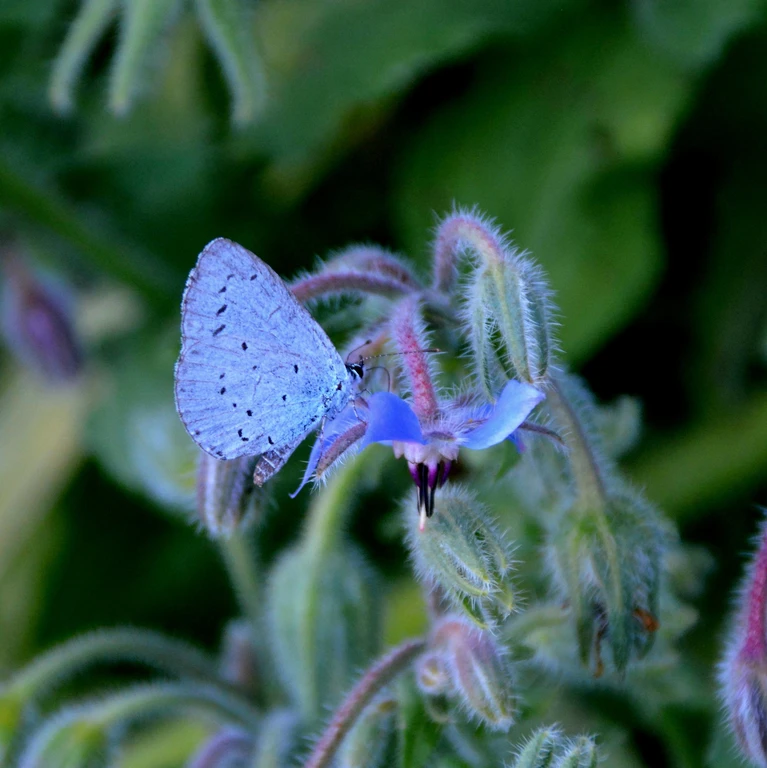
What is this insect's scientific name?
Celastrina argiolus
